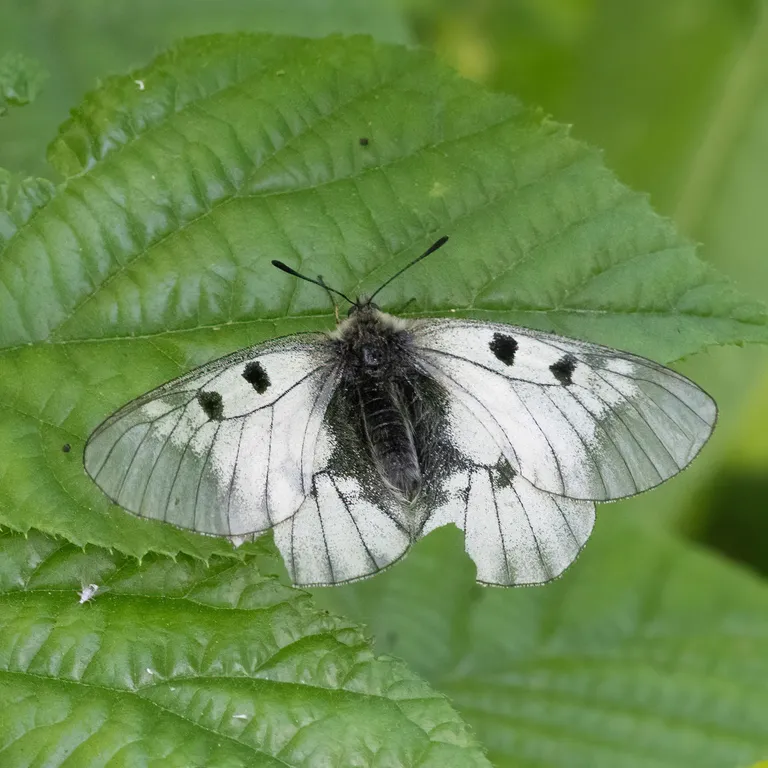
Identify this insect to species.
Parnassius mnemosyne
